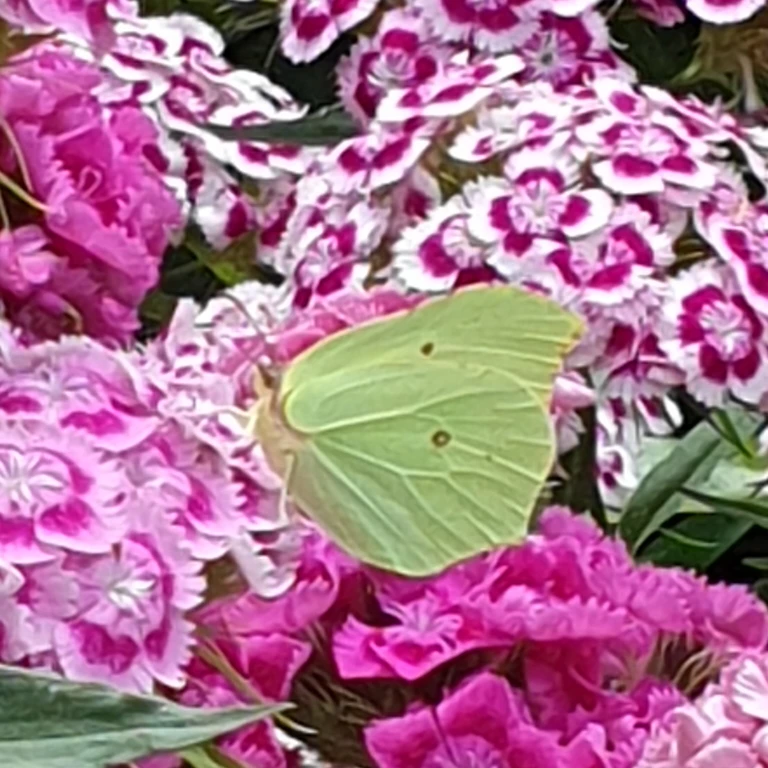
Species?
Gonepteryx rhamni
